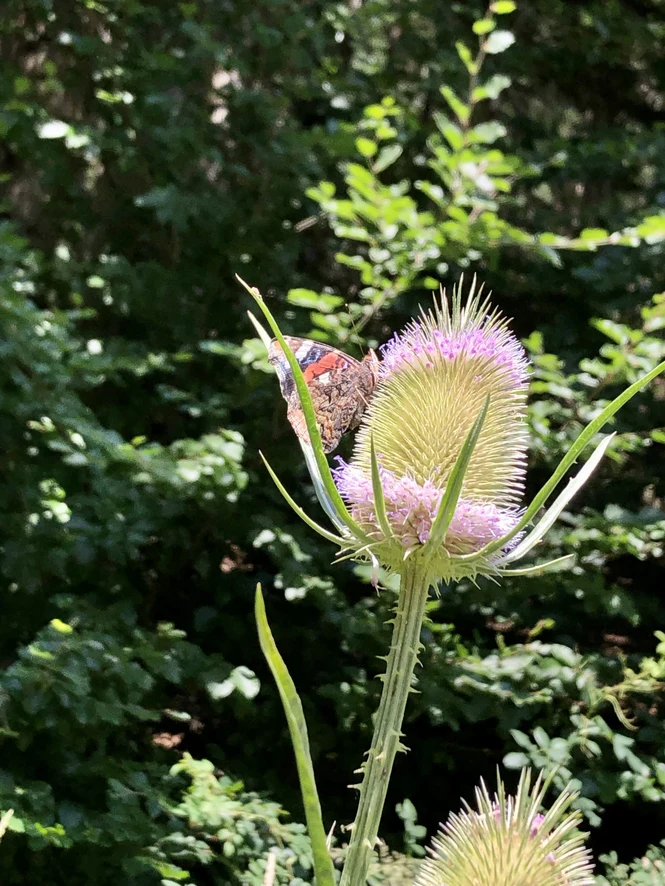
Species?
Vanessa atalanta
